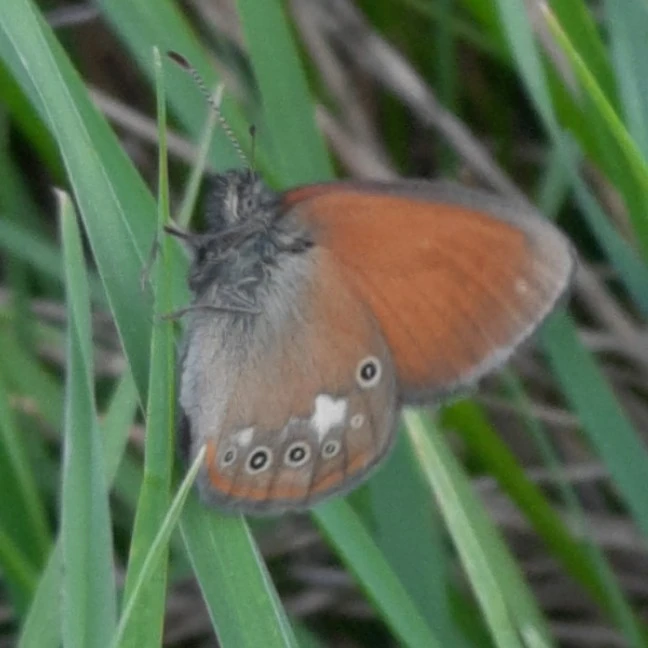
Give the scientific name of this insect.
Coenonympha glycerion (also Coenonympha iphis)
